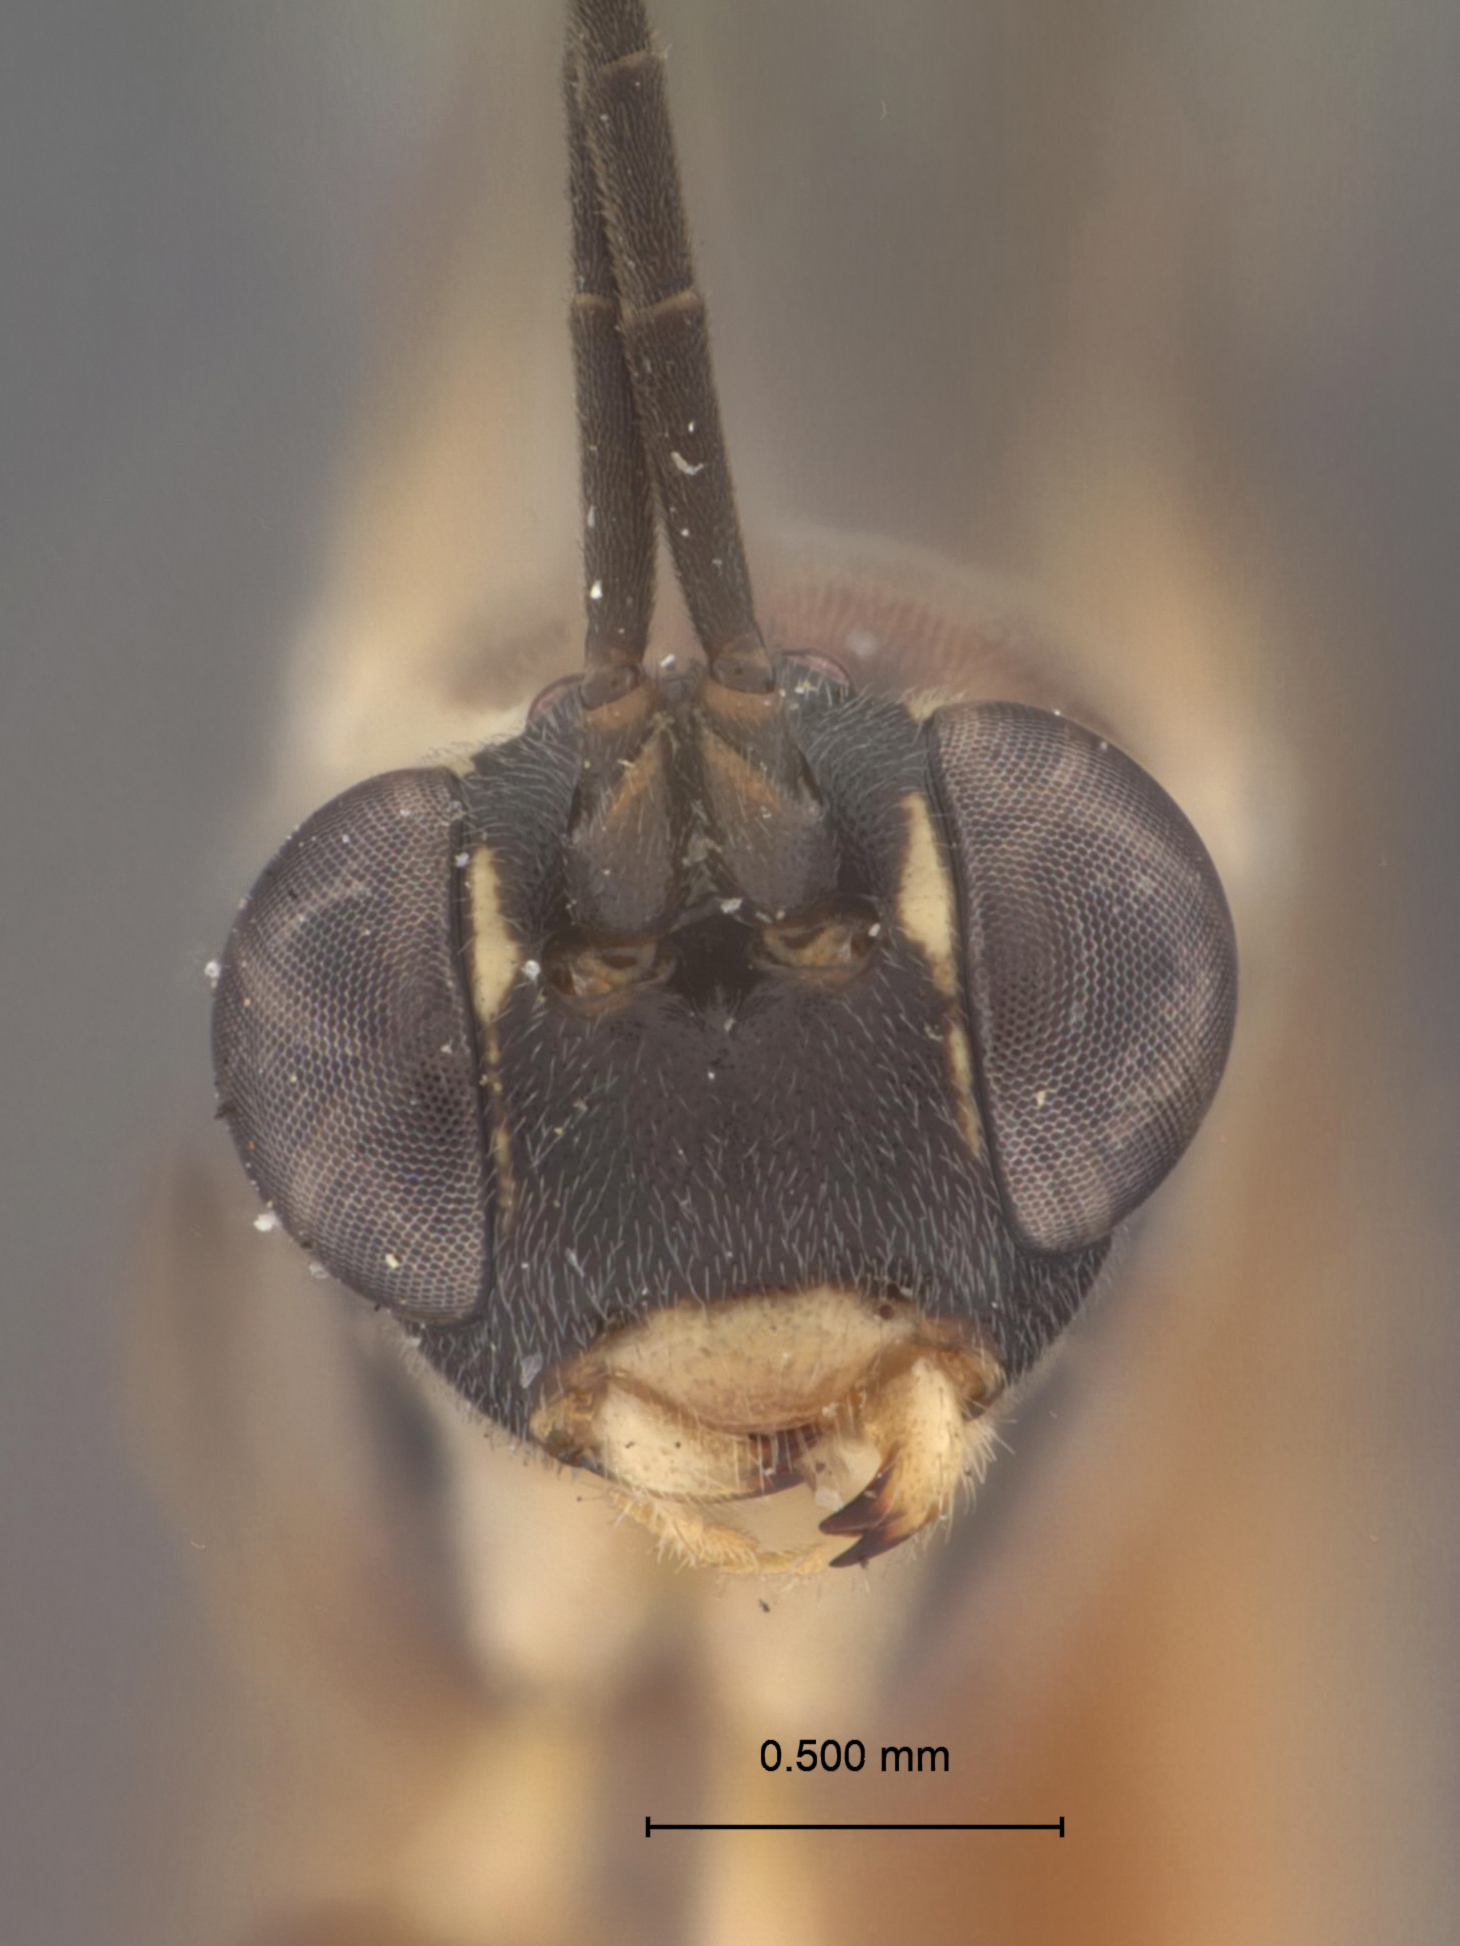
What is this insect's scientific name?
Lissonota evetriae
